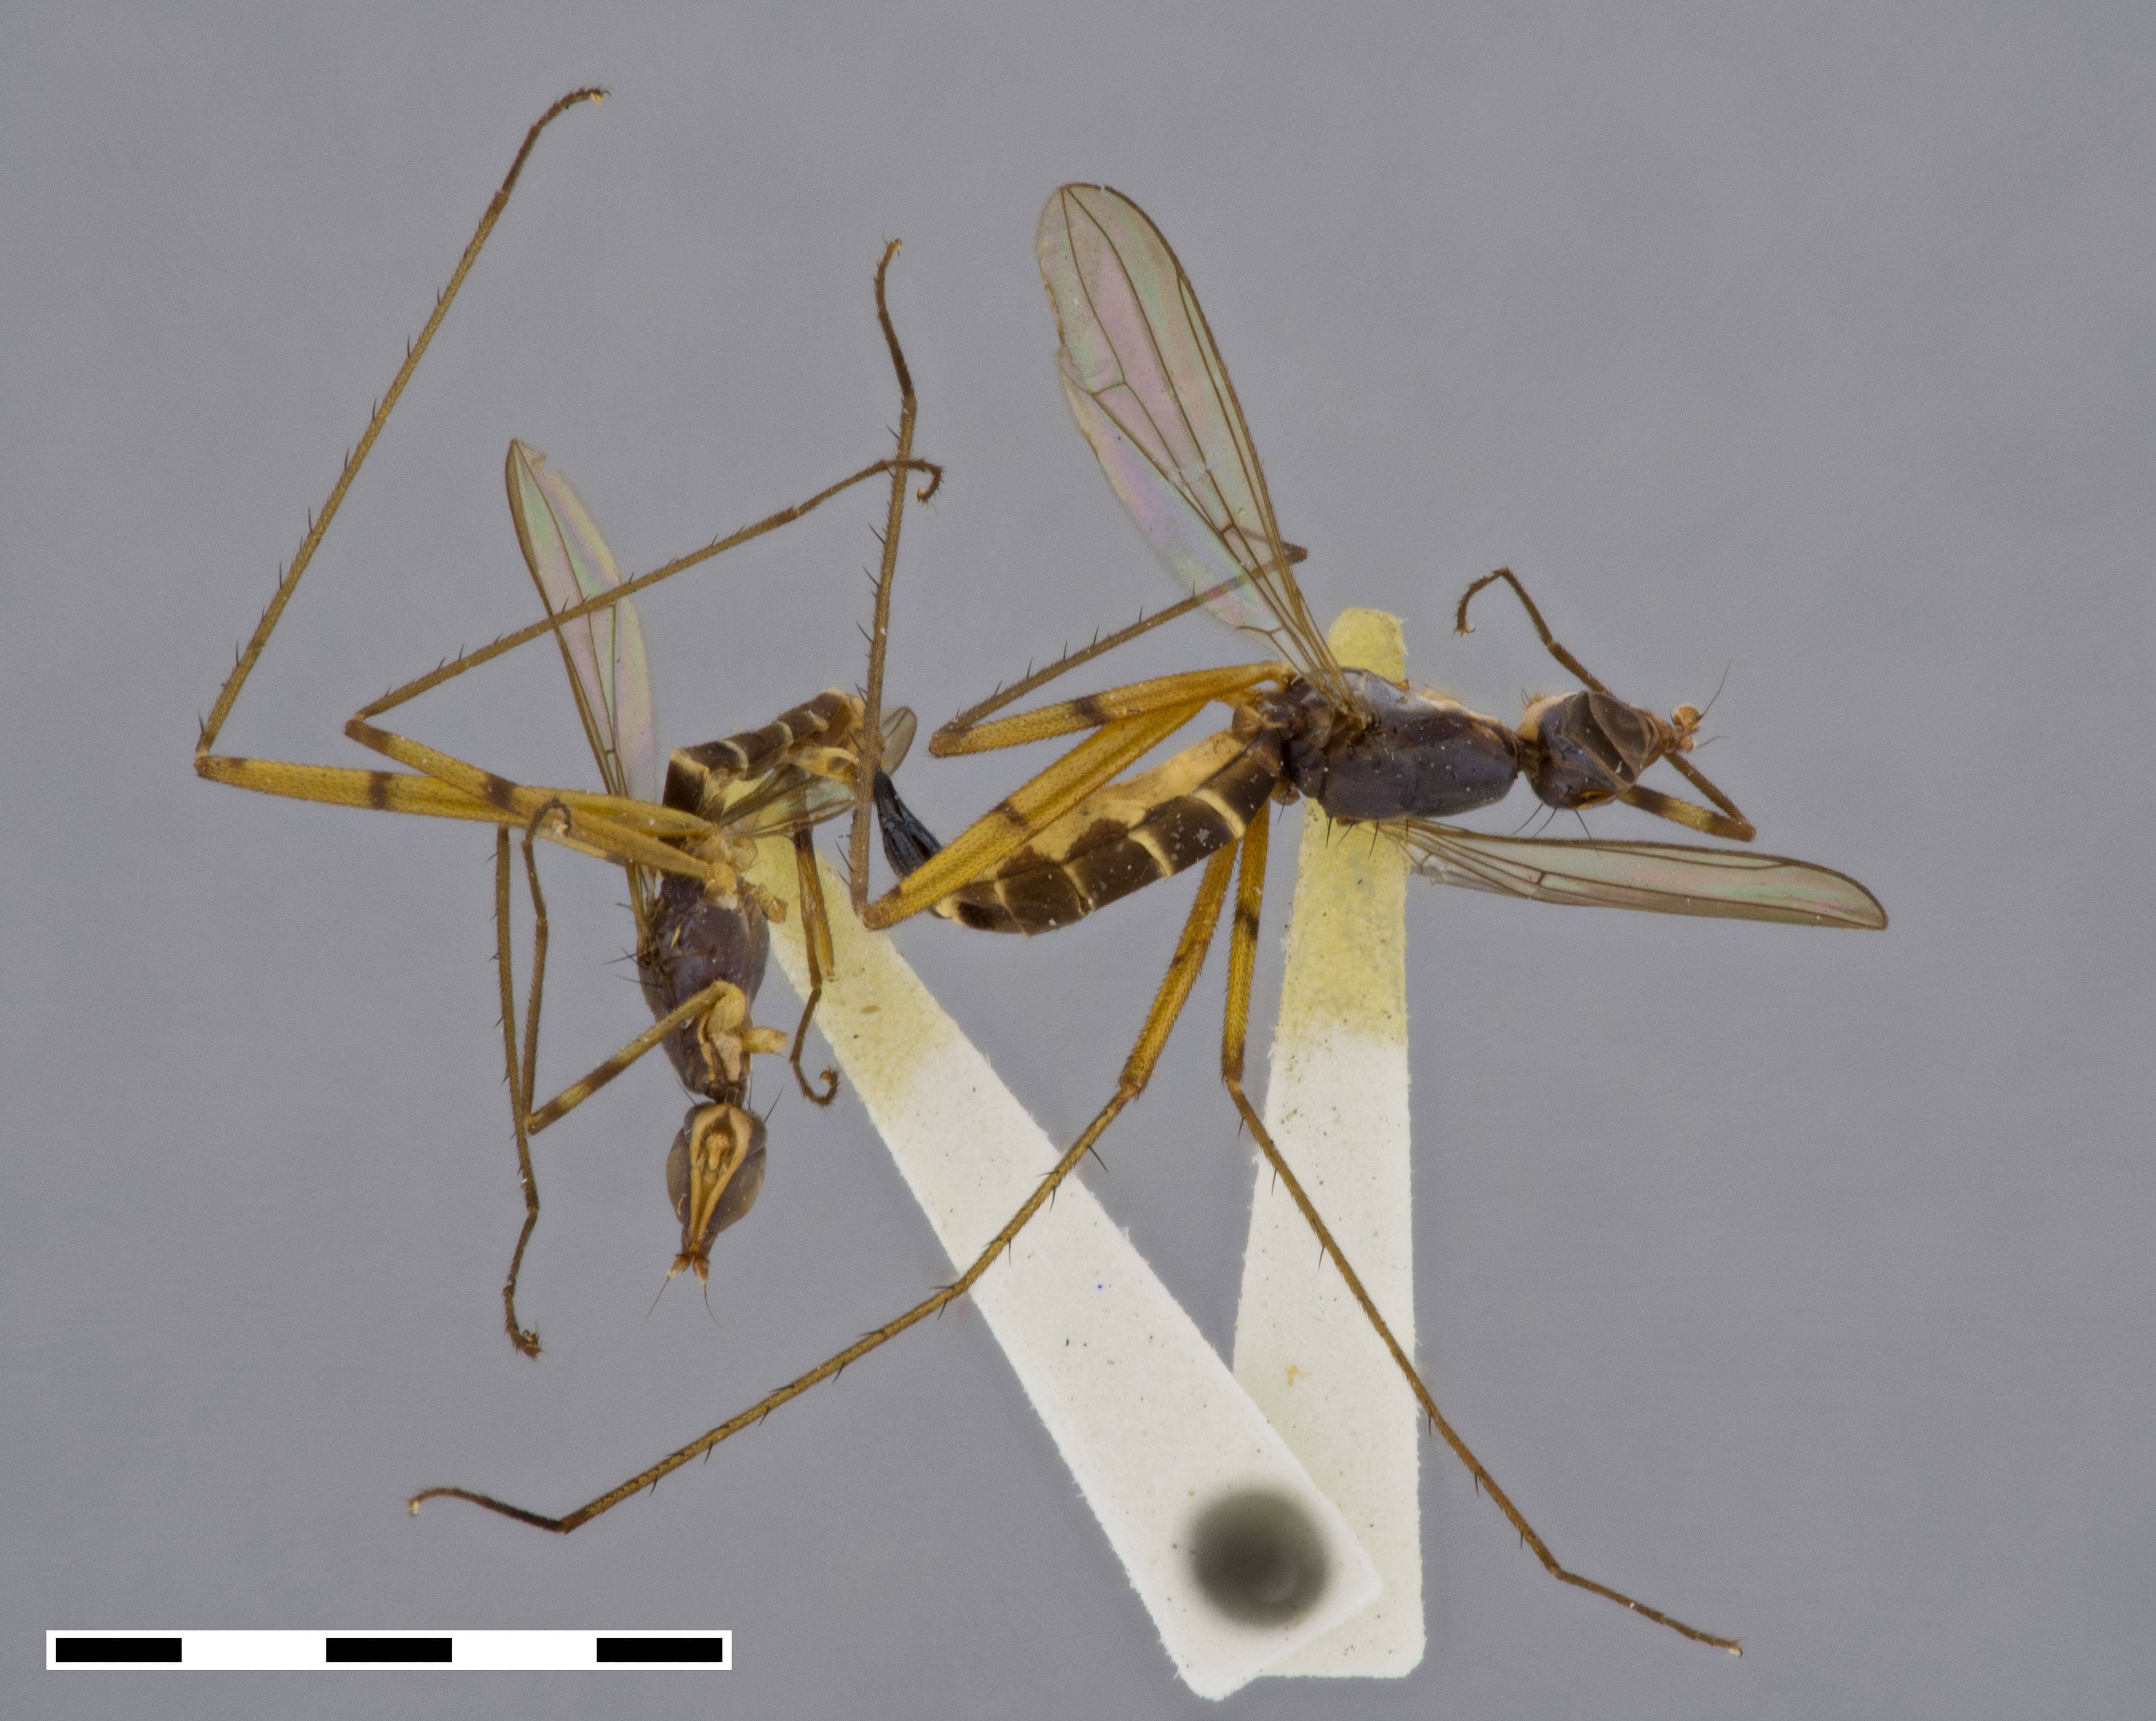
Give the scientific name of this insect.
Micropeza recta
